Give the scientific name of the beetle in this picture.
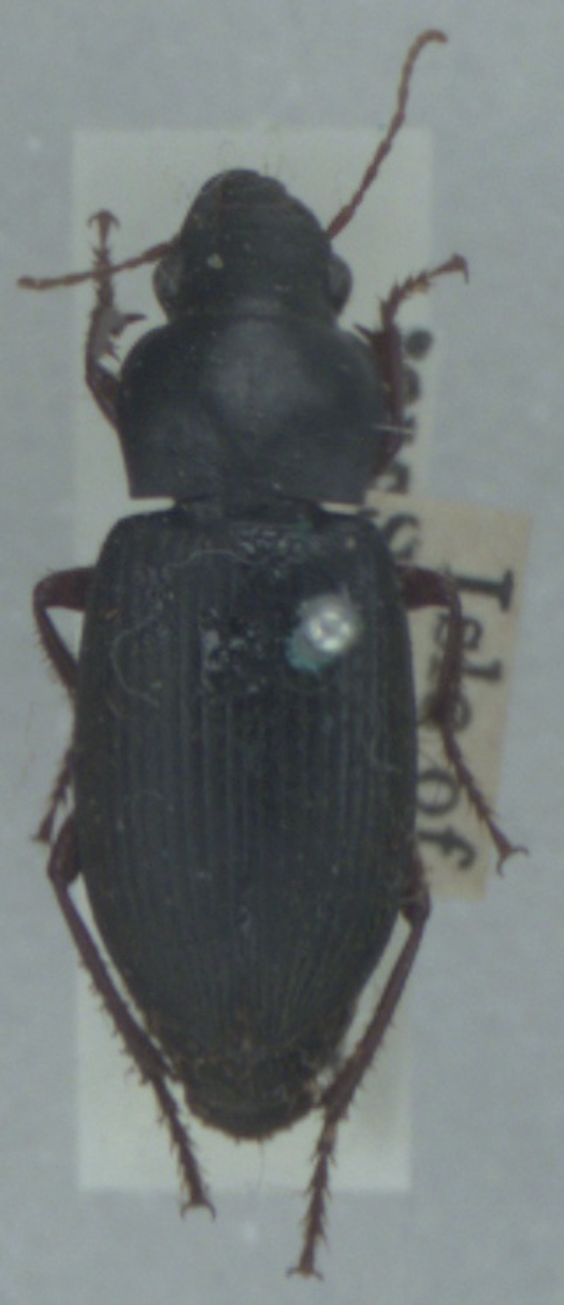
Harpalus rufipes
